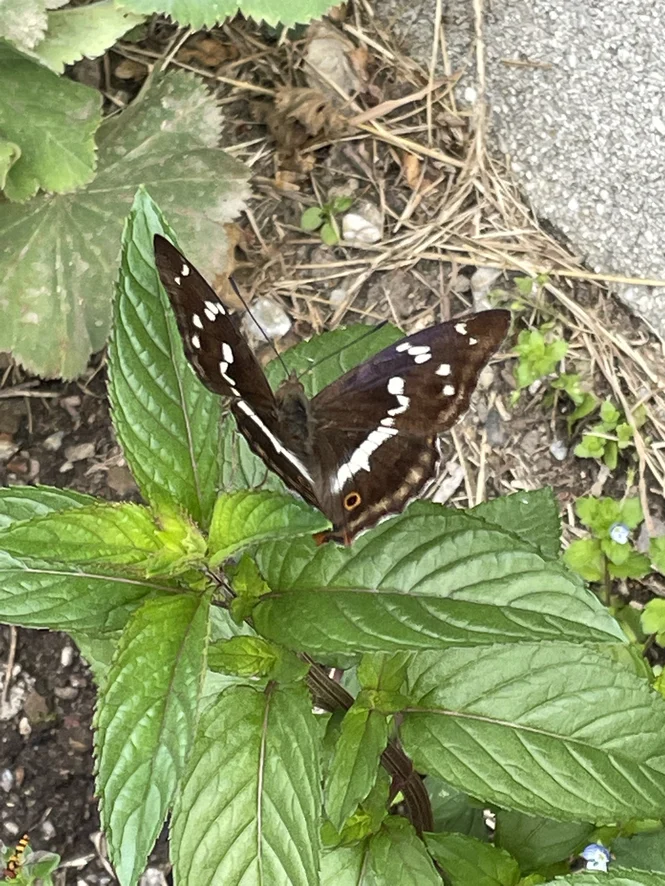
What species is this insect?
Apatura iris
